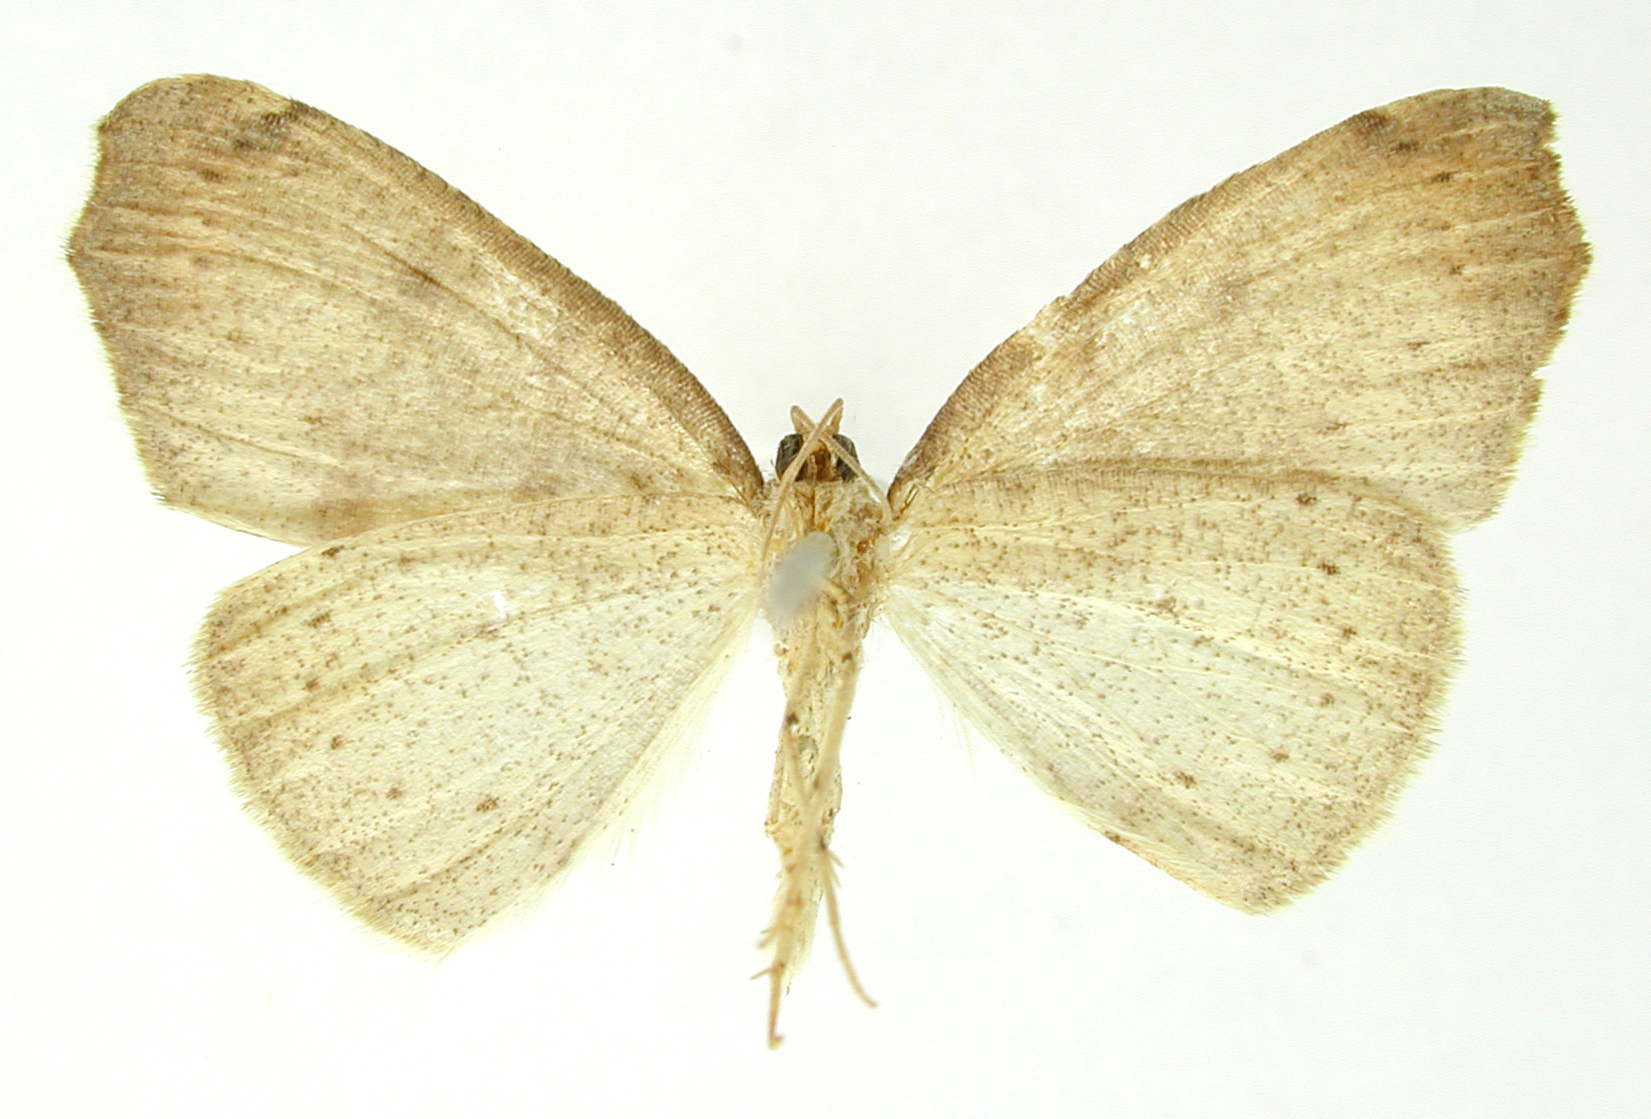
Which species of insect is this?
Mychonia divaricata
